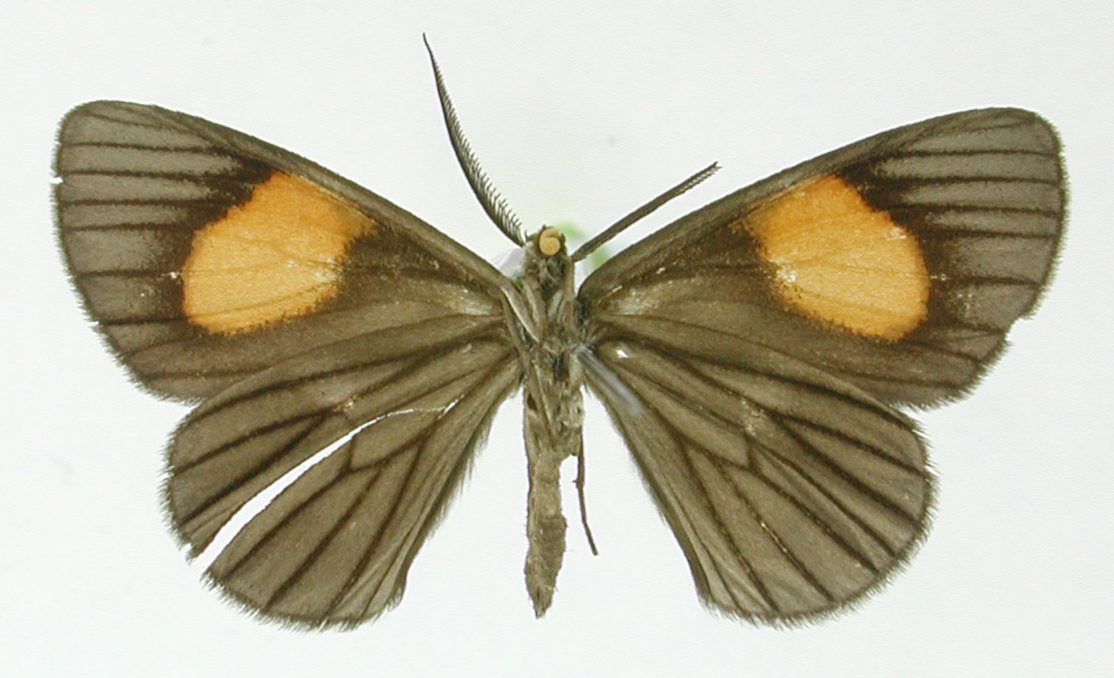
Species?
Sangalopsis selma
